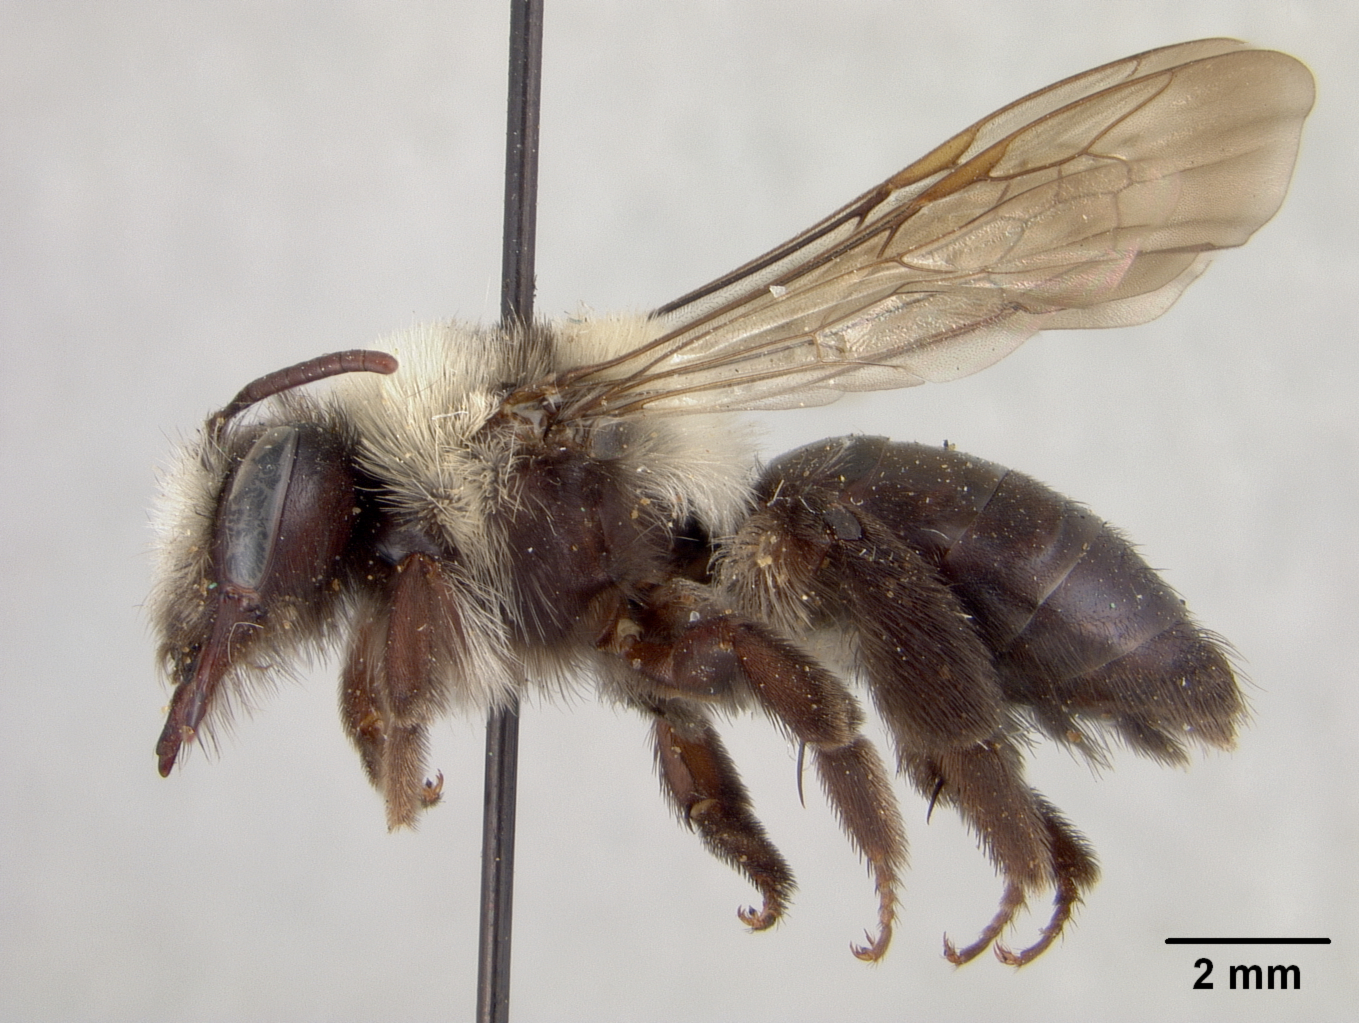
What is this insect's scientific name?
Andrena transnigra
